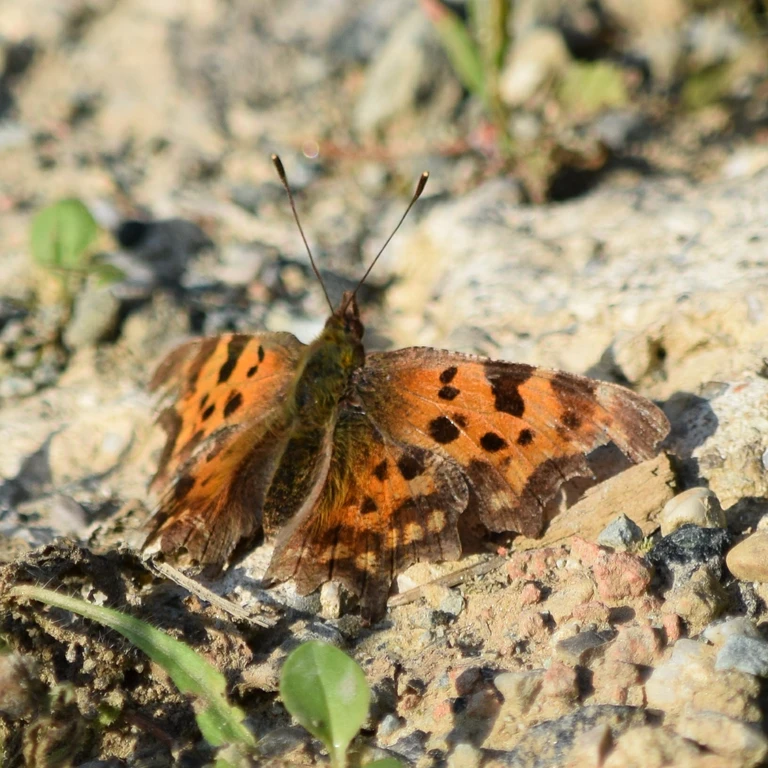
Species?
Polygonia c-album
